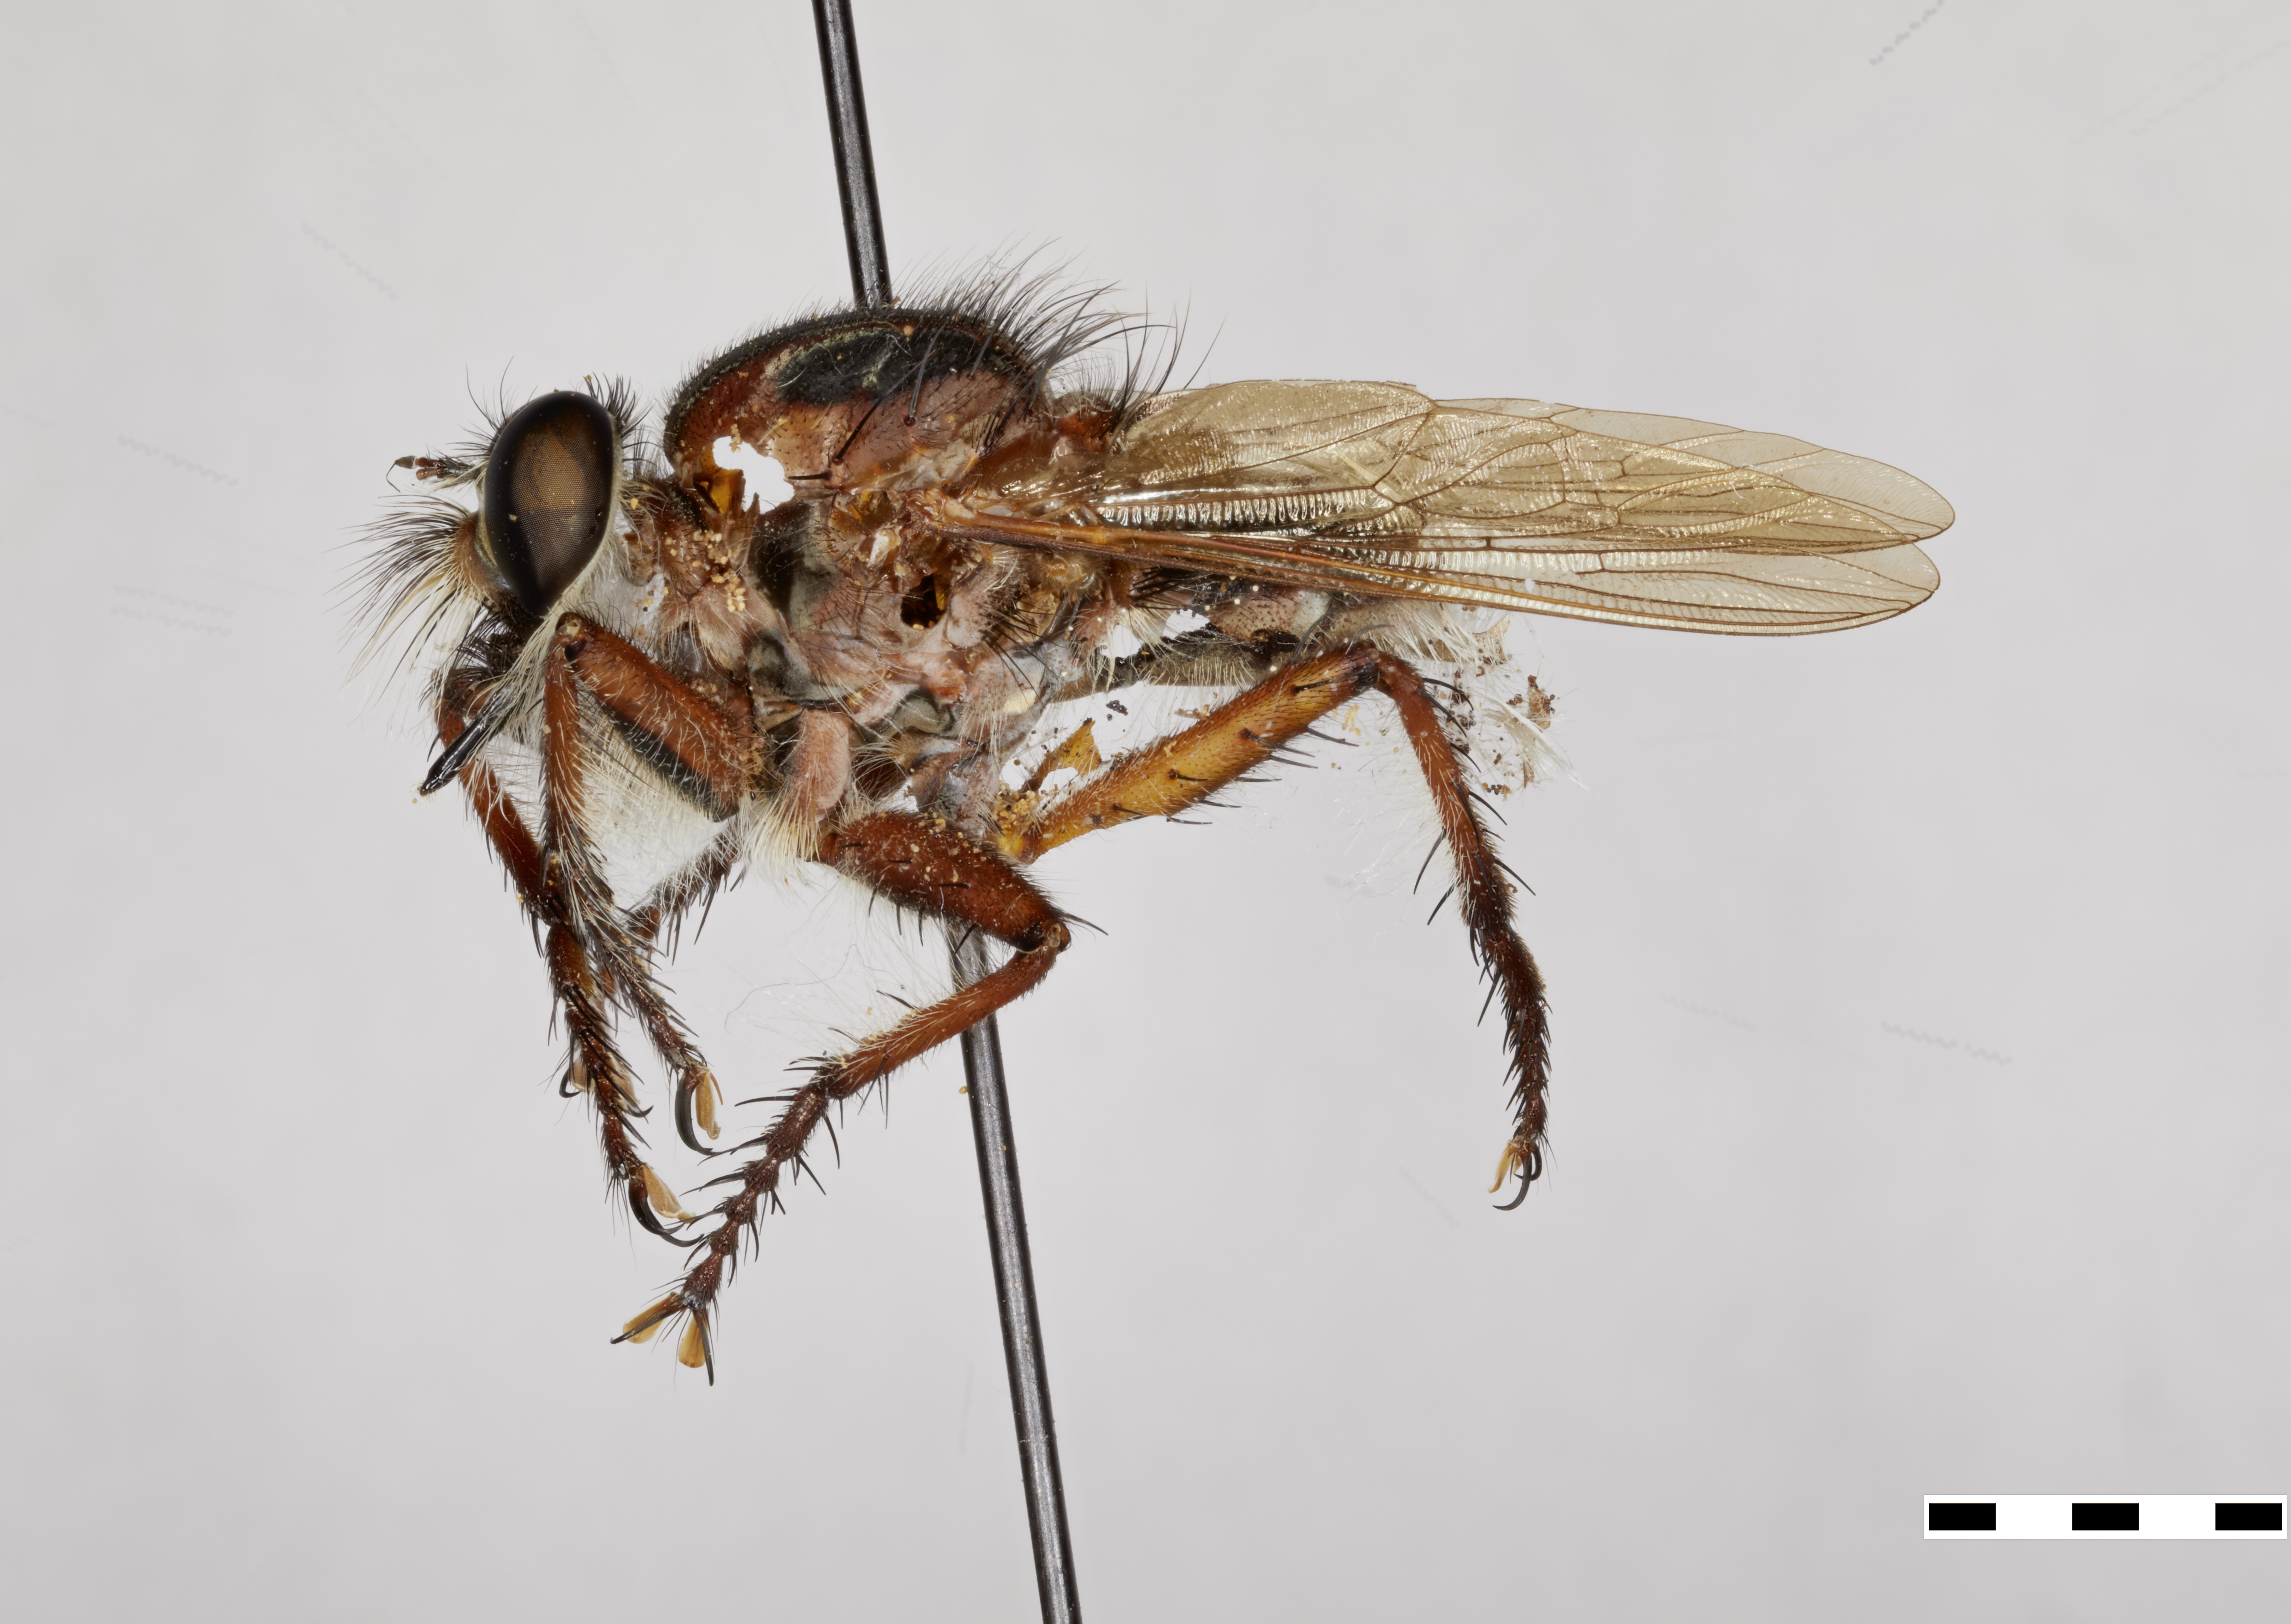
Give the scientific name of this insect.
Efferia caymanensis
